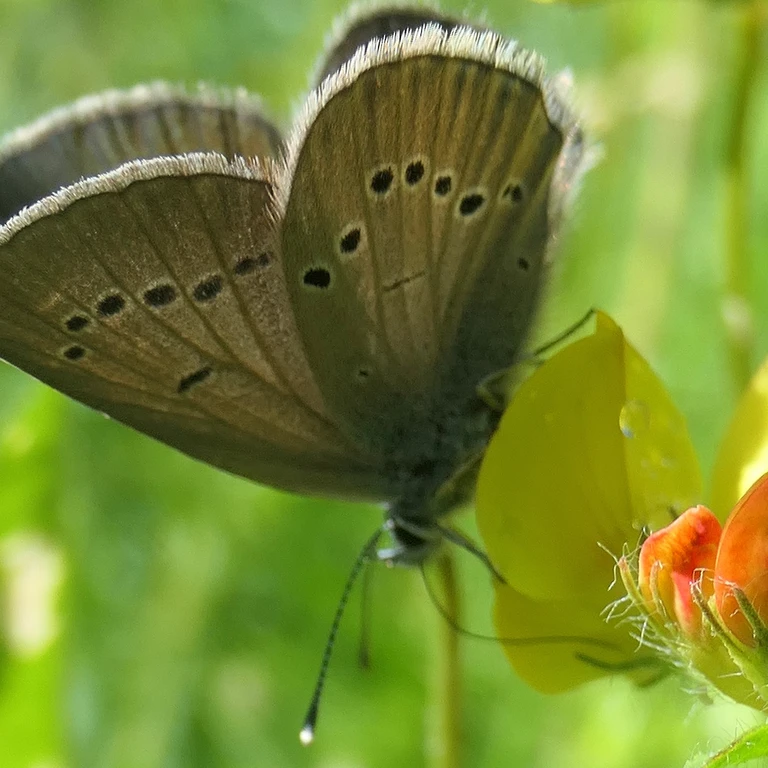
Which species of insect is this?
Cyaniris semiargus
